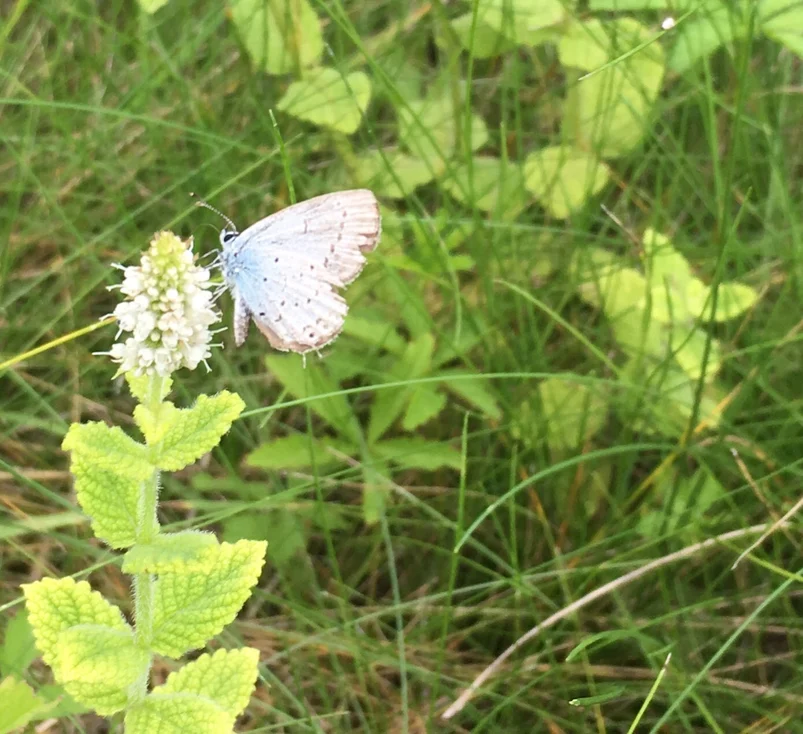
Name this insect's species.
Cupido argiades (also Elkalyce argiades)
